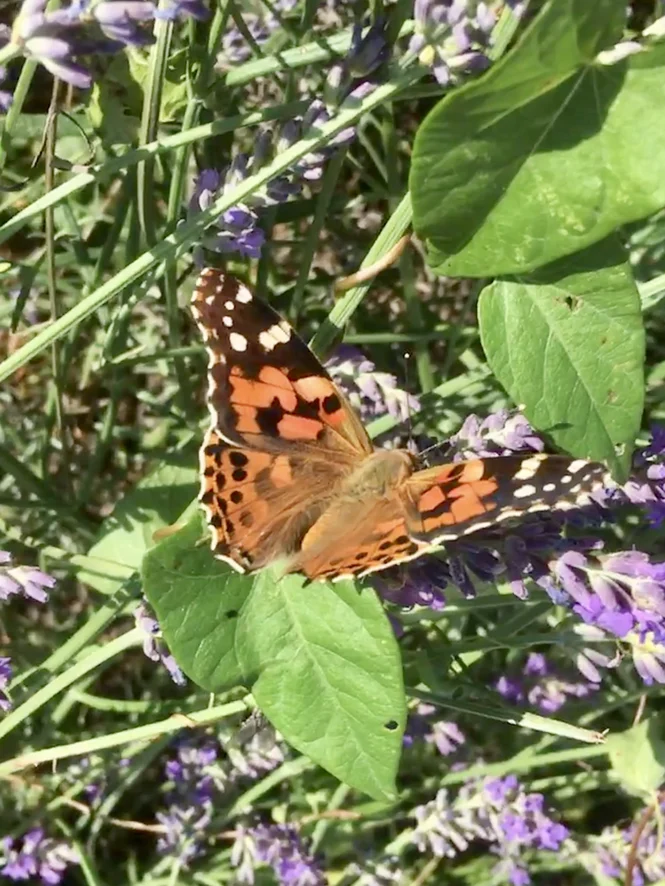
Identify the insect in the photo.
Vanessa cardui
